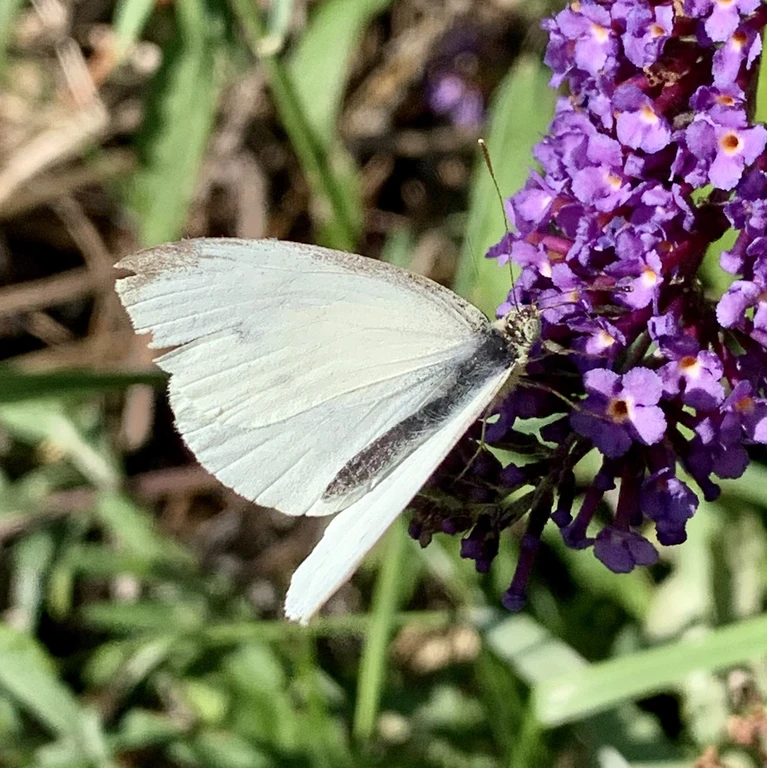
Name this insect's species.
Pieris rapae
